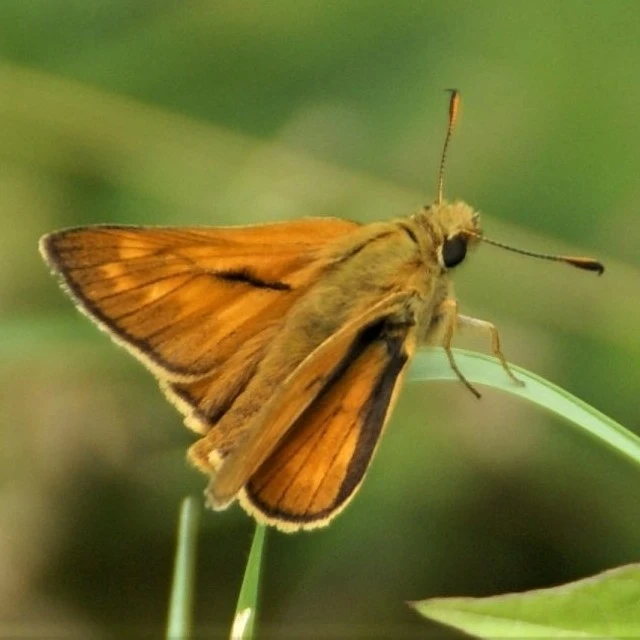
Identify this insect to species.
Ochlodes sylvanus (also Ochlodes venata)
